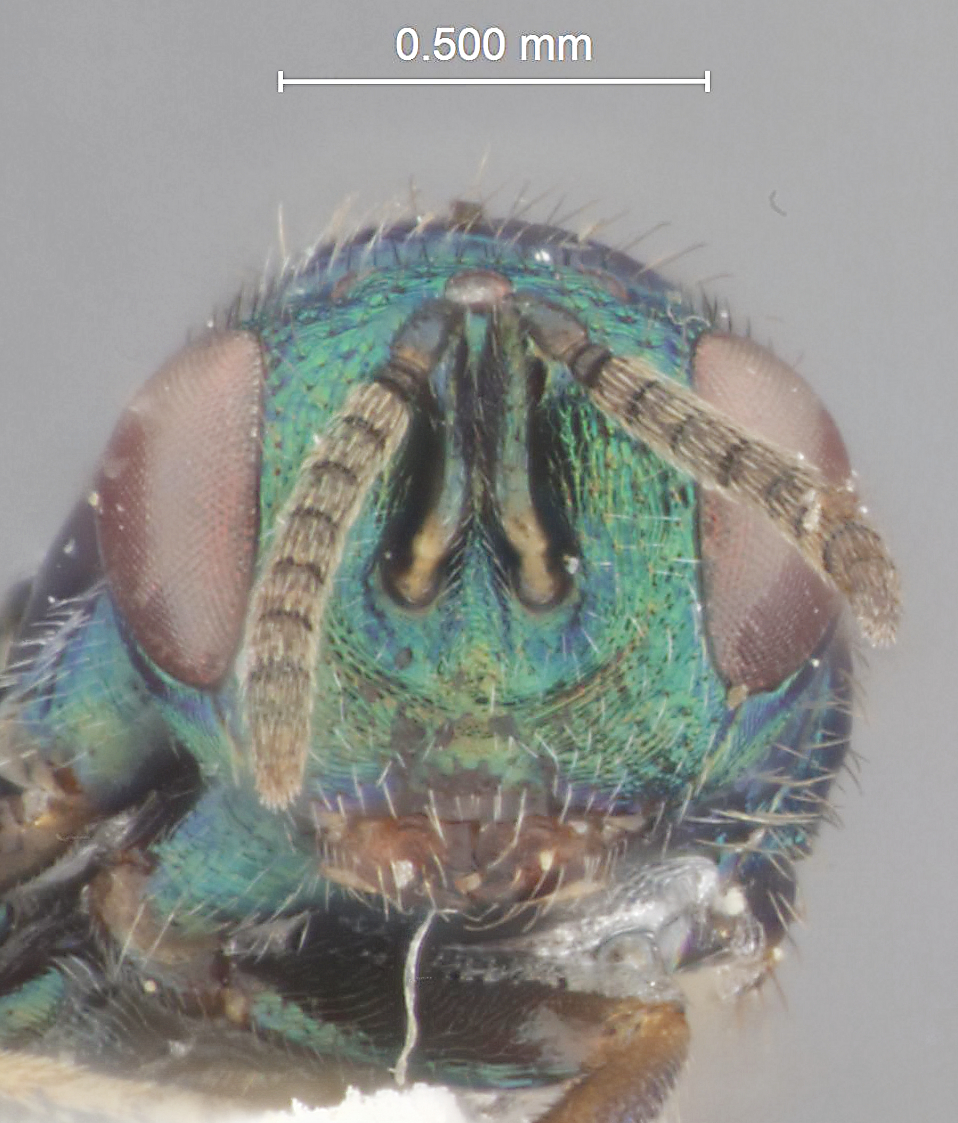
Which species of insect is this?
Ormyrus acyclus
